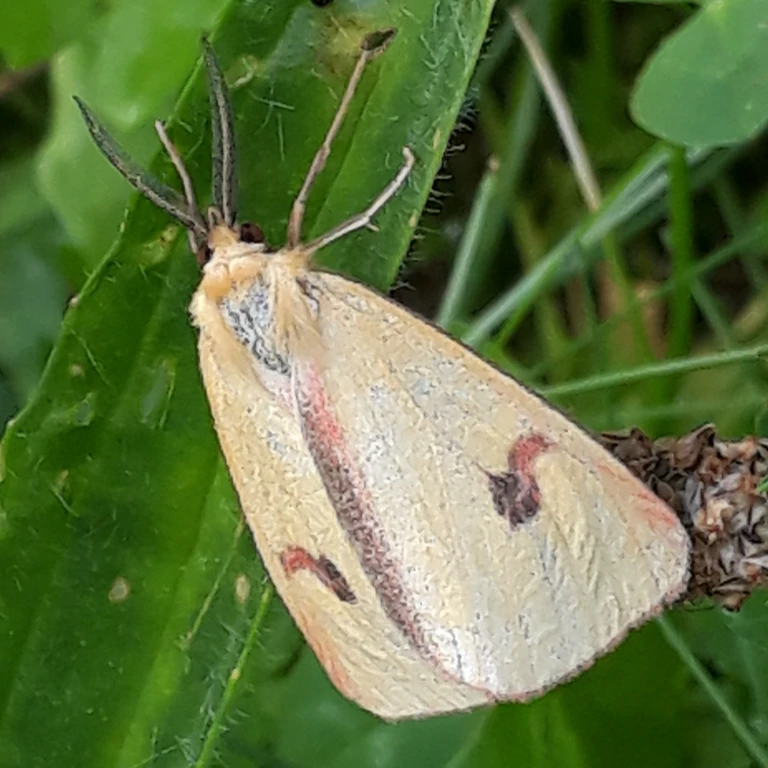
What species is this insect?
Diacrisia sannio
